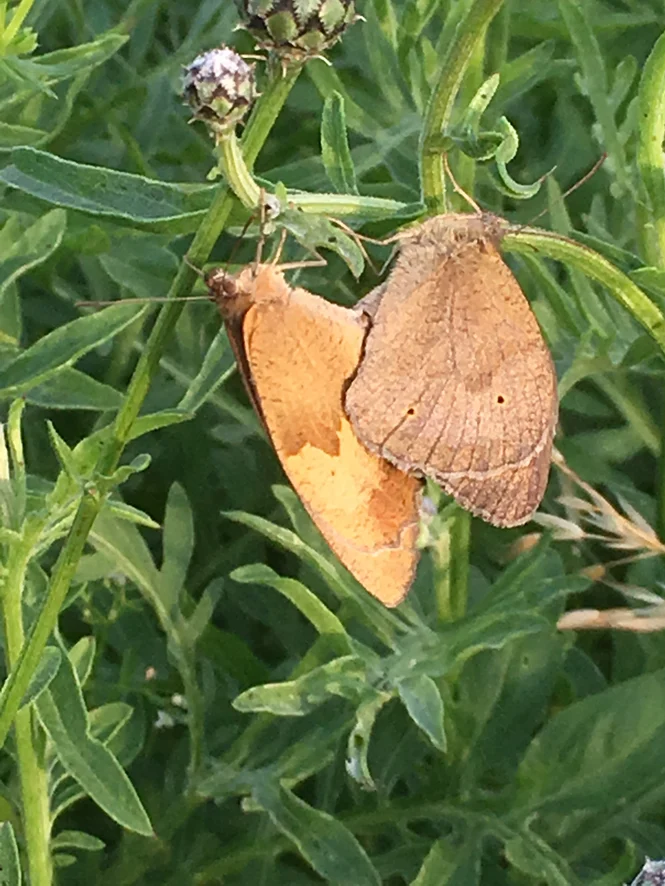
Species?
Maniola jurtina
